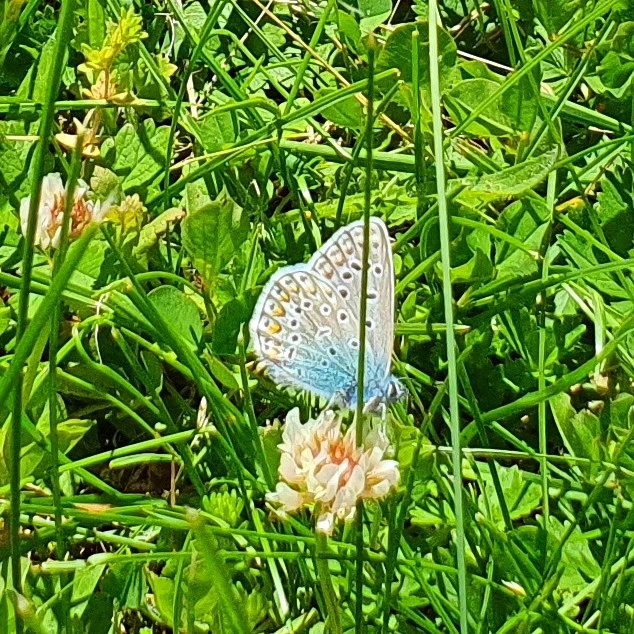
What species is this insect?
Polyommatus icarus
